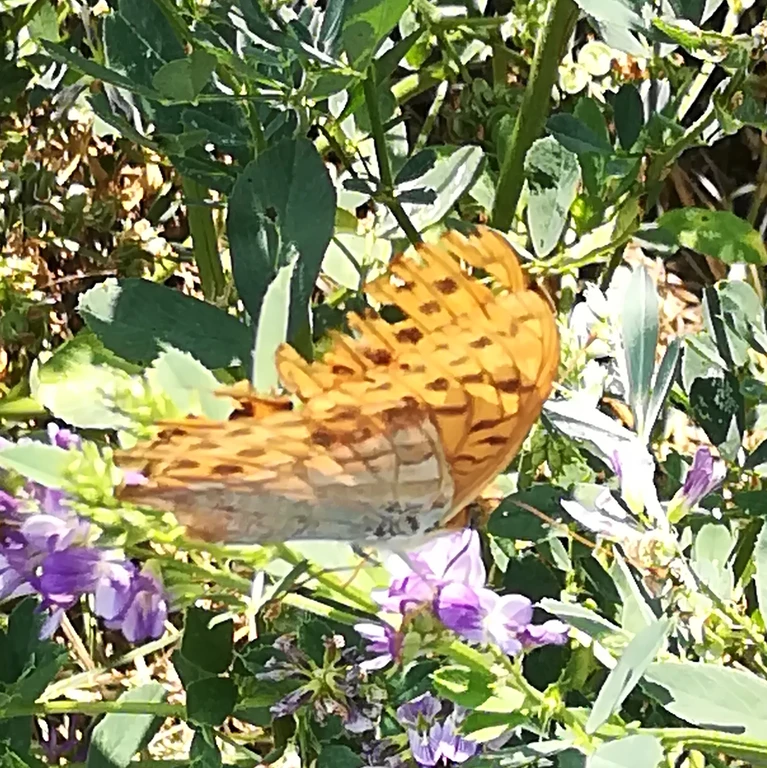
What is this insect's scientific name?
Argynnis paphia
